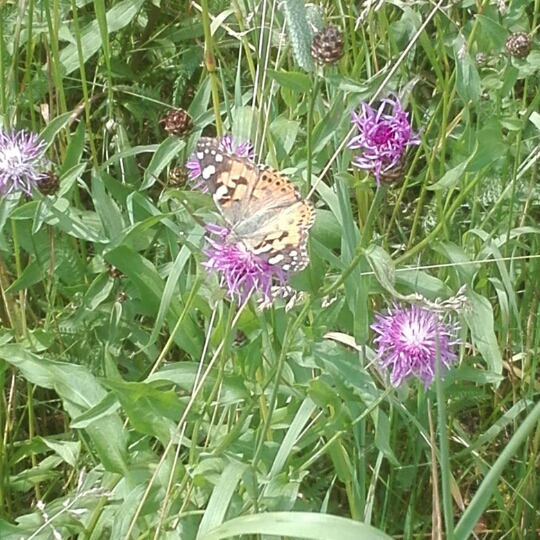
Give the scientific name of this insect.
Vanessa cardui
